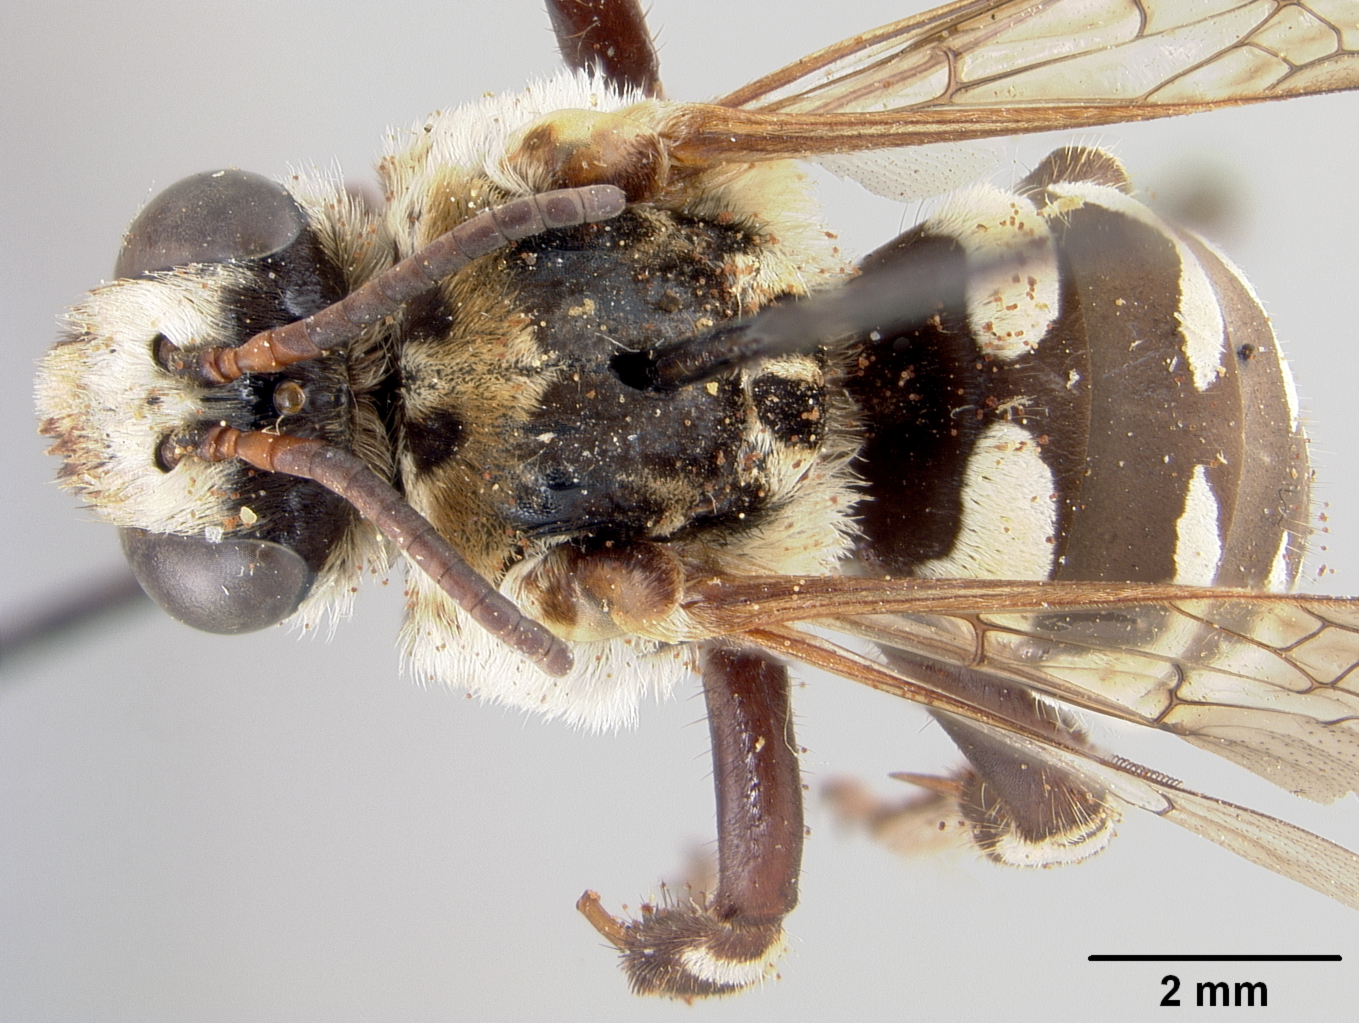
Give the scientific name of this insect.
Ericrocis melectoides
